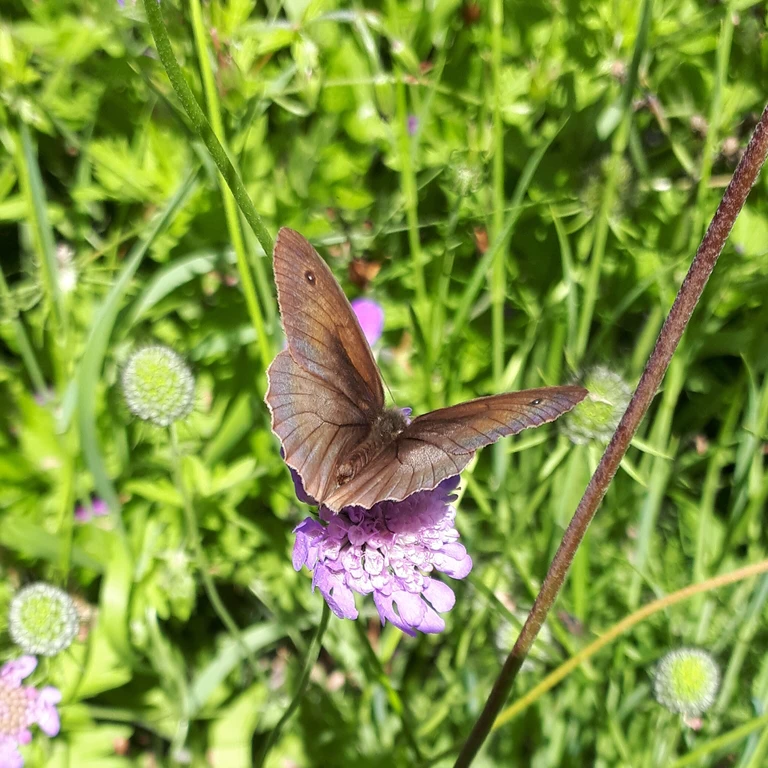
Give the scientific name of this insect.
Maniola jurtina
